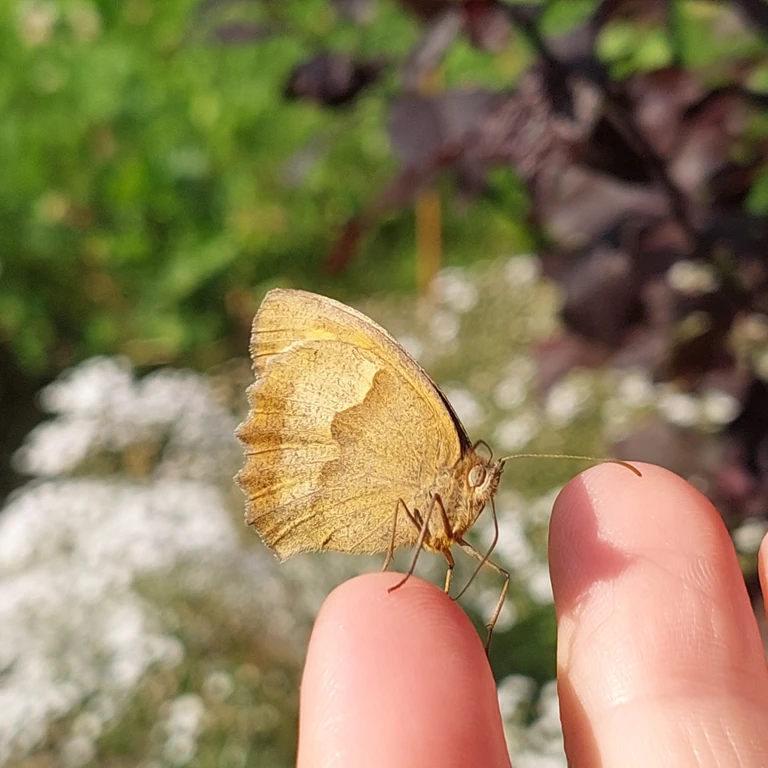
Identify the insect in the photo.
Maniola jurtina
